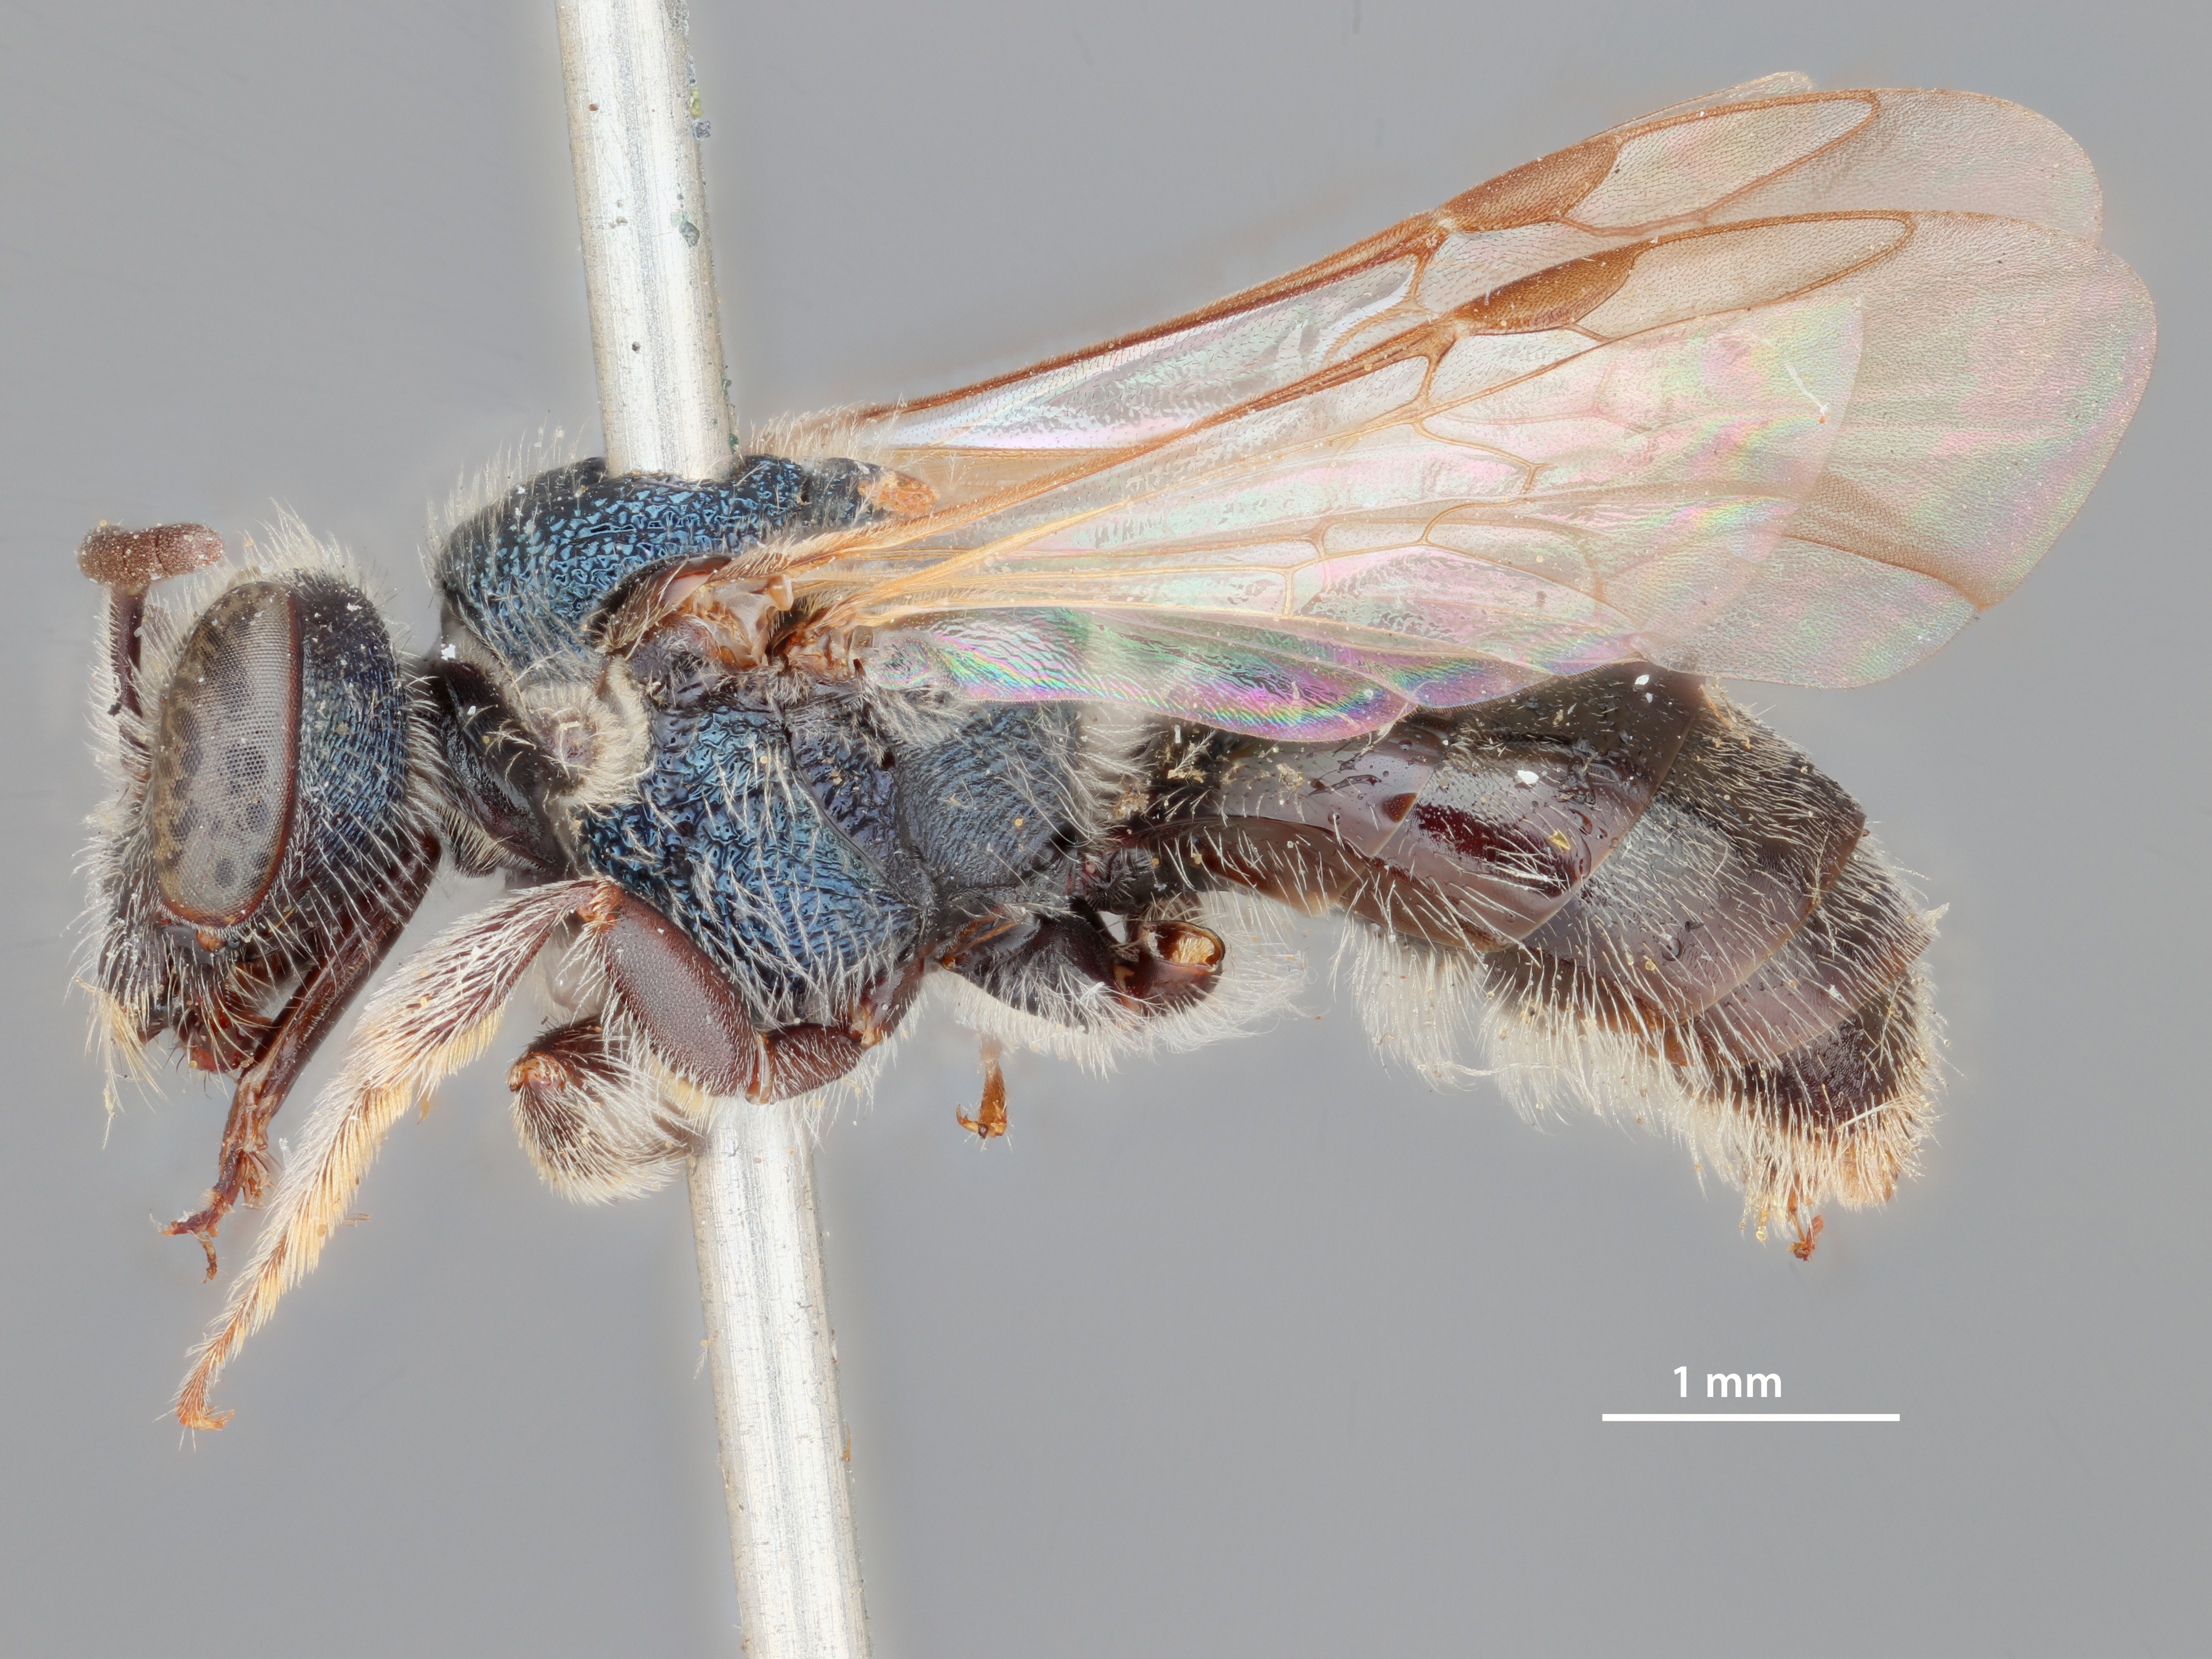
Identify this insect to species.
Halictus rugosus
